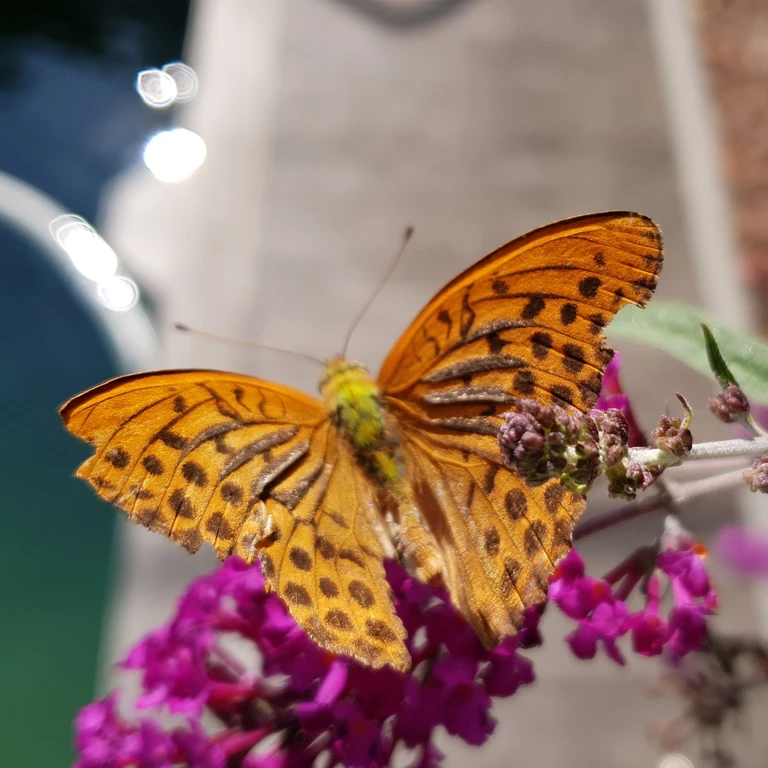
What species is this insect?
Argynnis paphia
